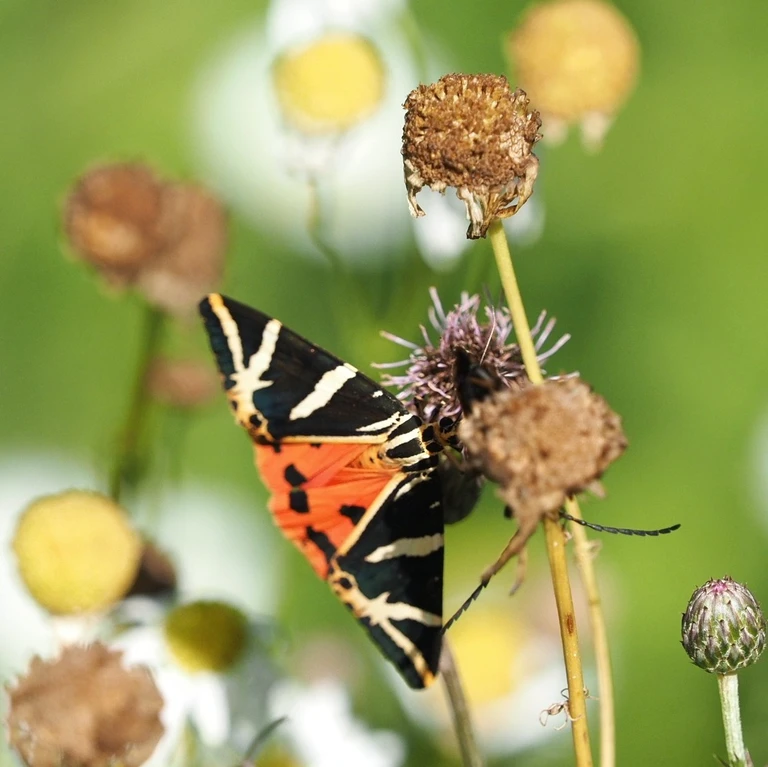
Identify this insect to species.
Euplagia quadripunctaria
